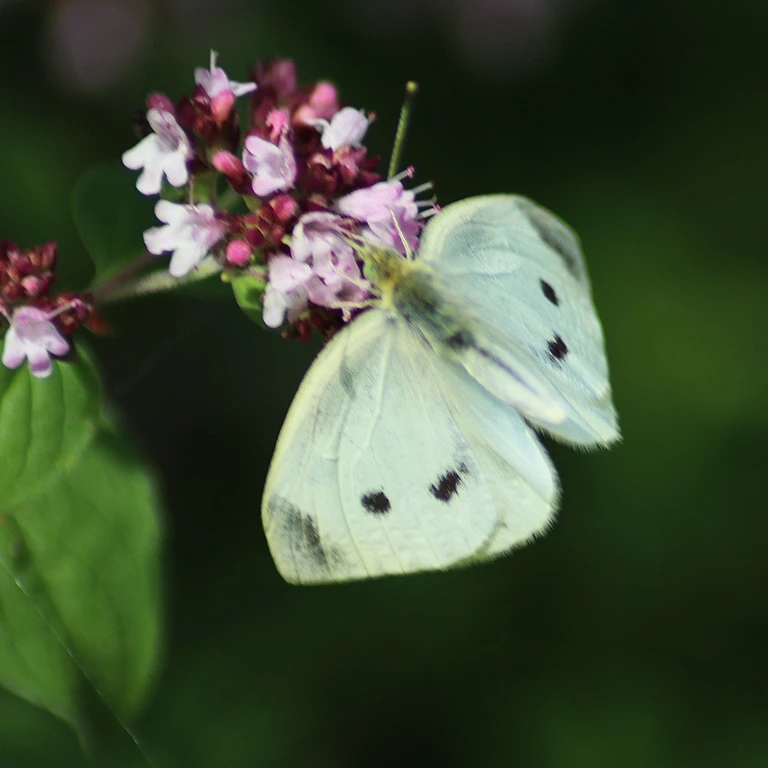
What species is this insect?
Pieris rapae
